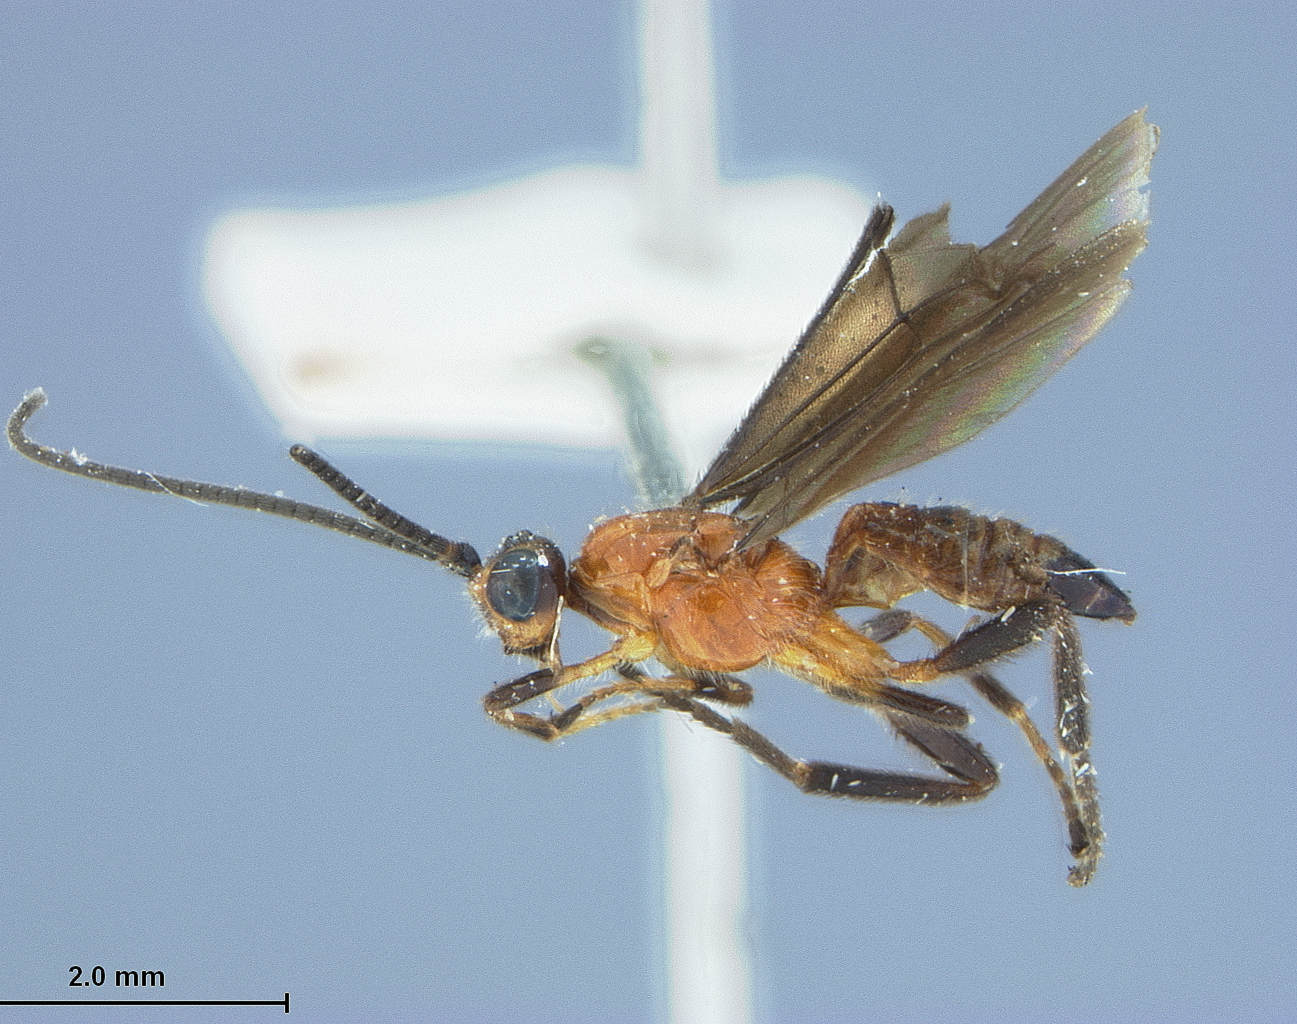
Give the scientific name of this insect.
Myosoma pilosipes
